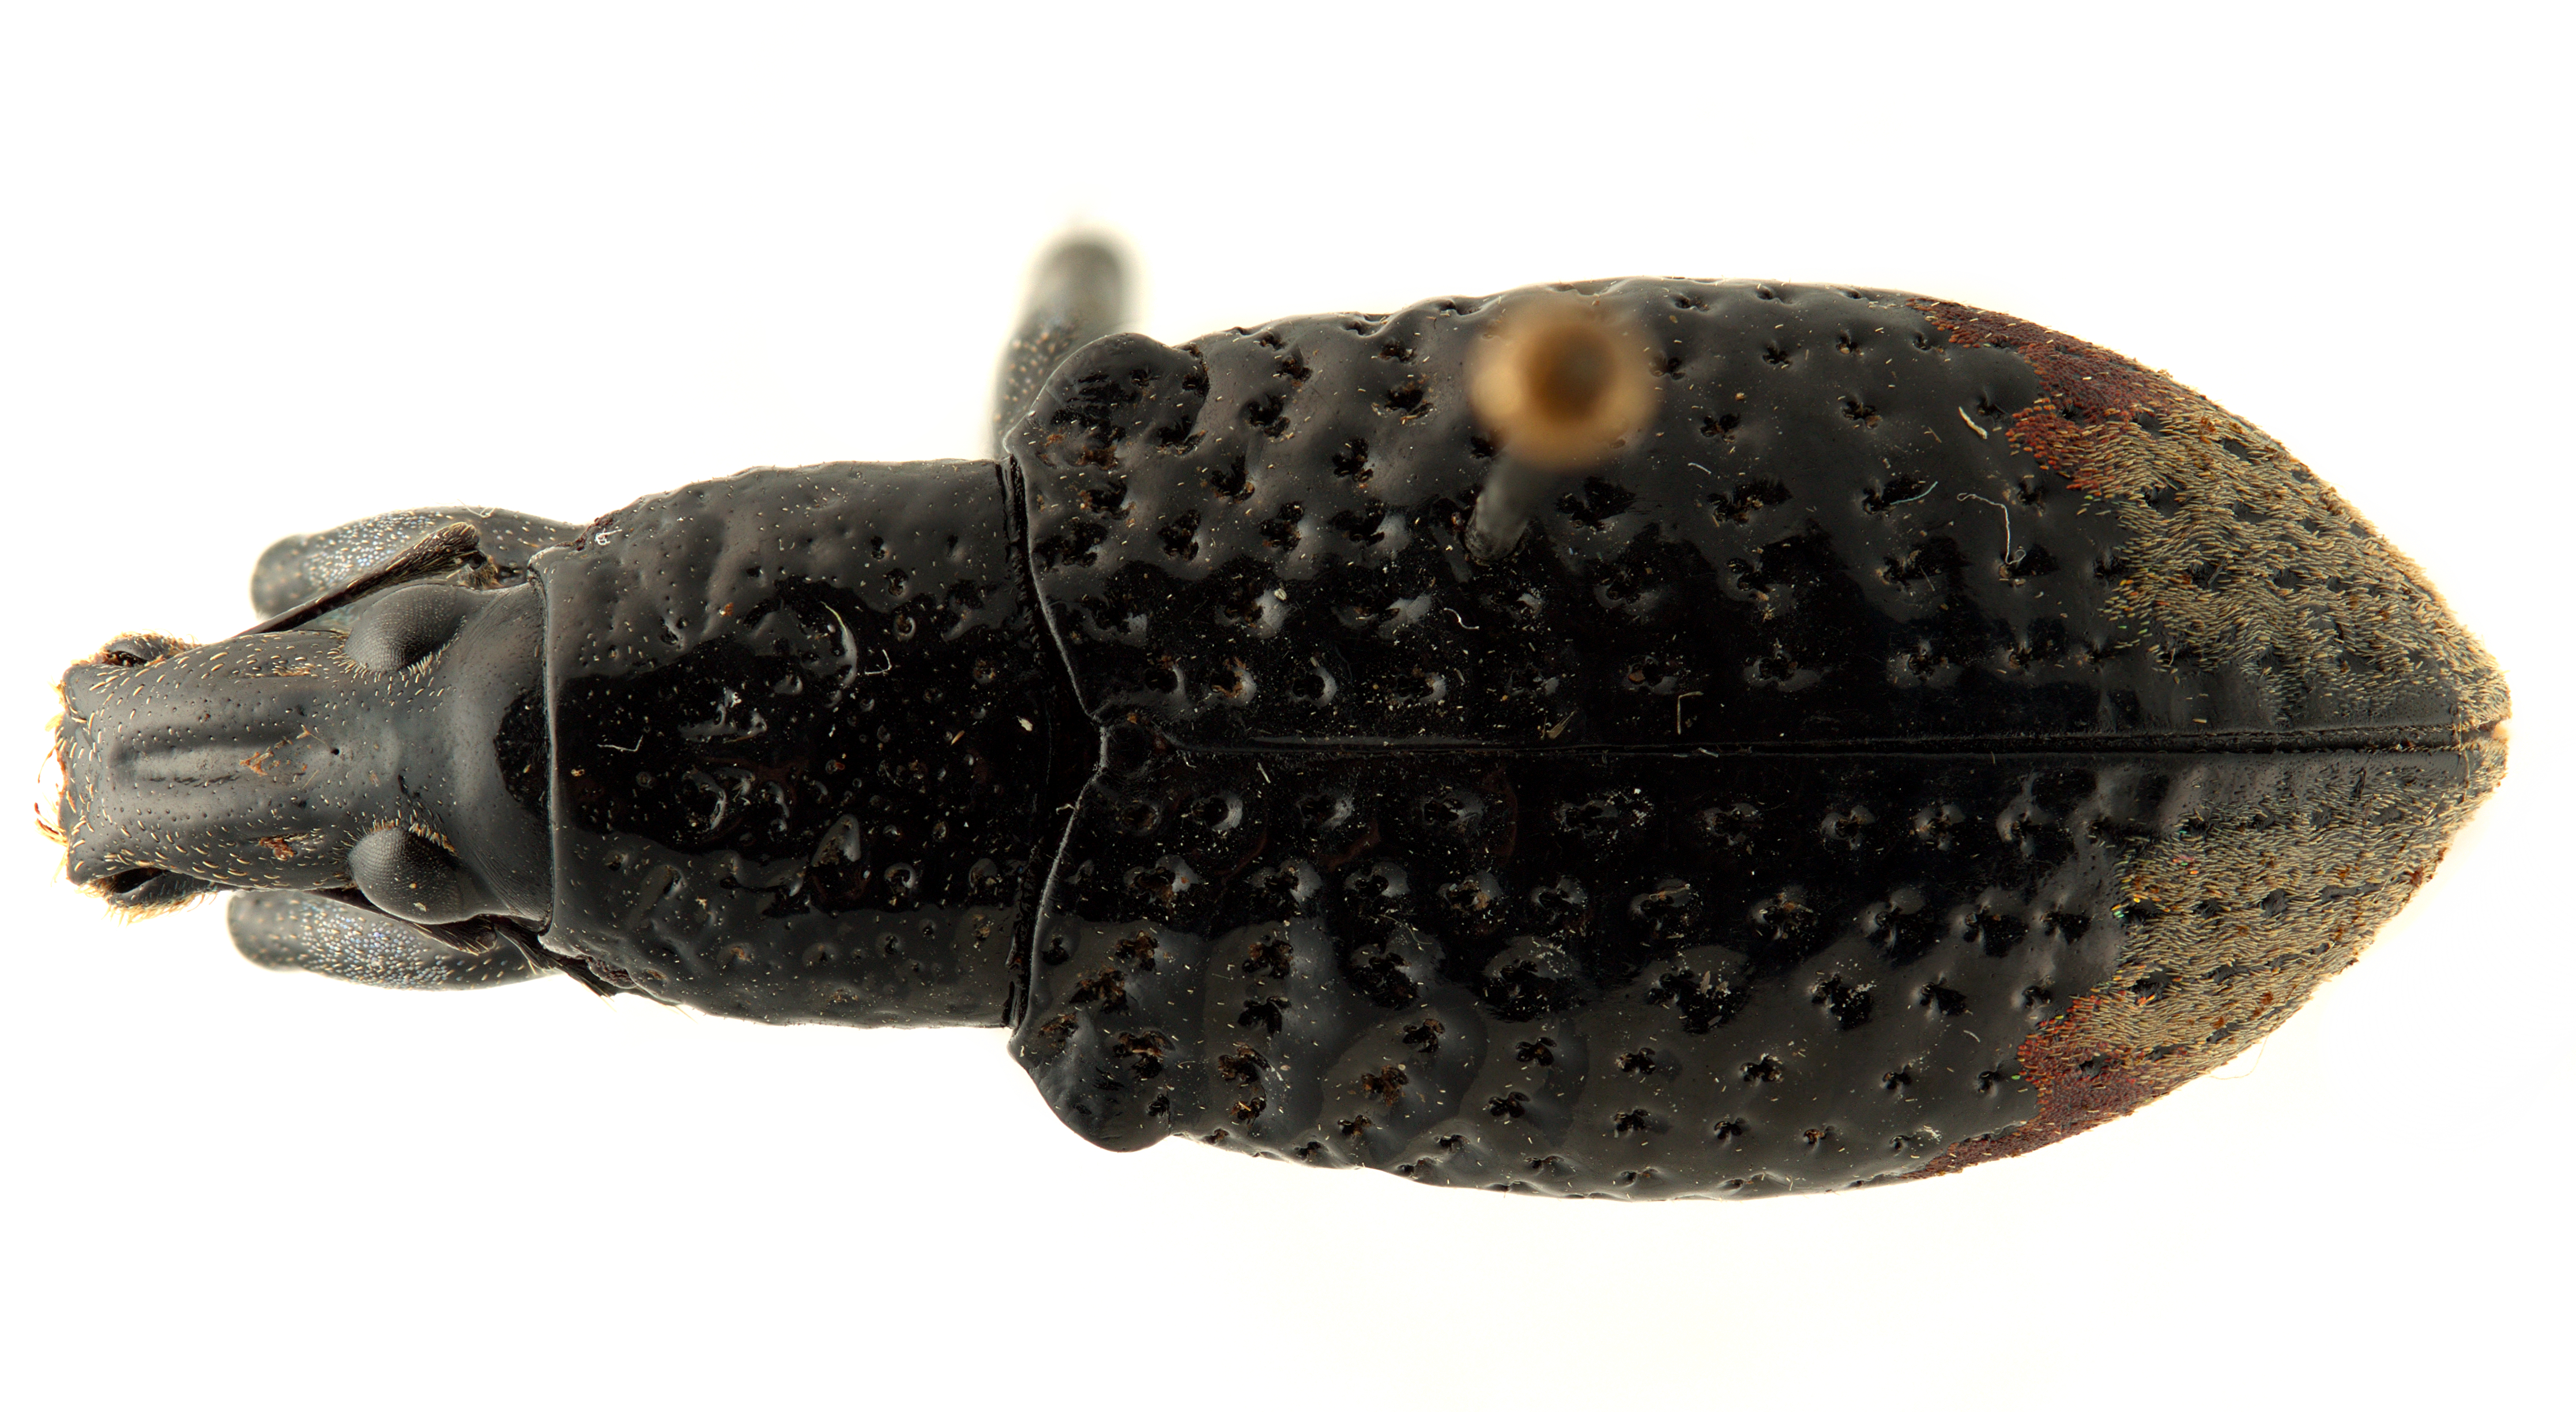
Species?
Rhinoscapha lagopyga
